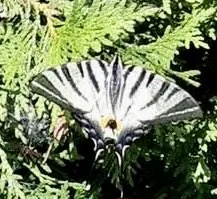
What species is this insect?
Iphiclides podalirius
